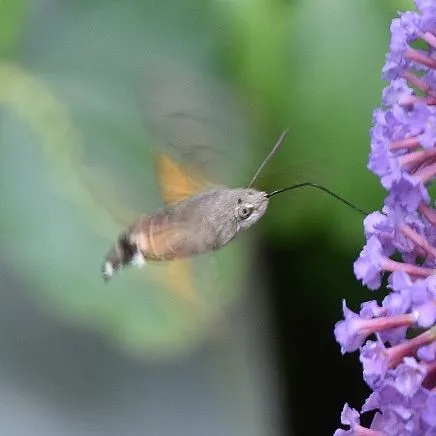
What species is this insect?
Macroglossum stellatarum
